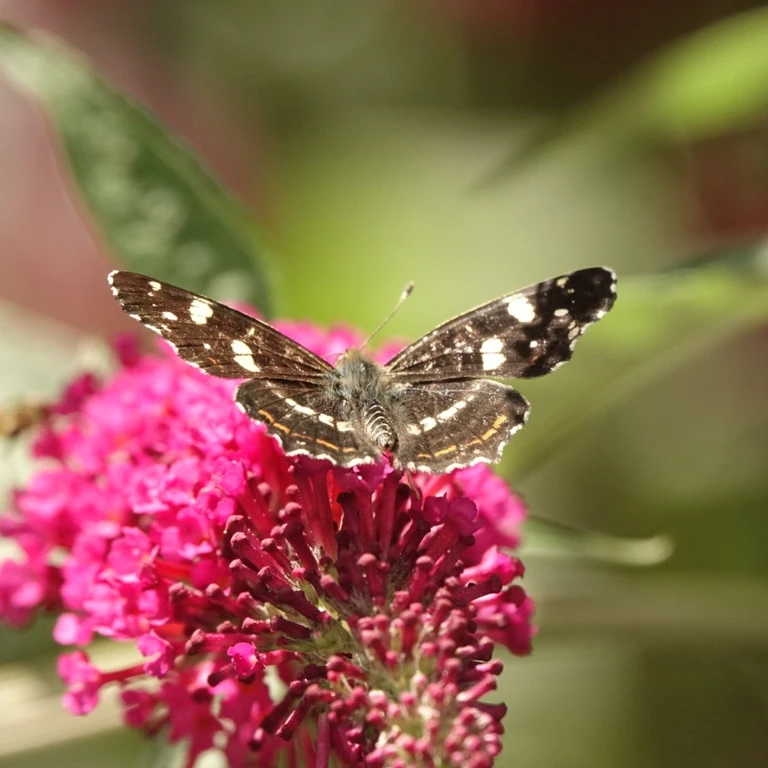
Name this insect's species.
Araschnia levana
